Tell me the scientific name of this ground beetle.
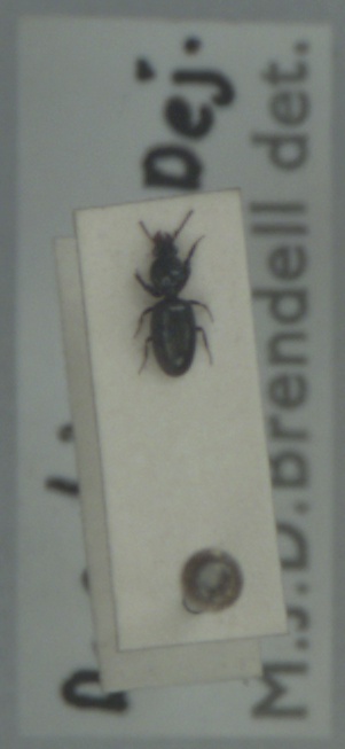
Dyschirius aeneus
